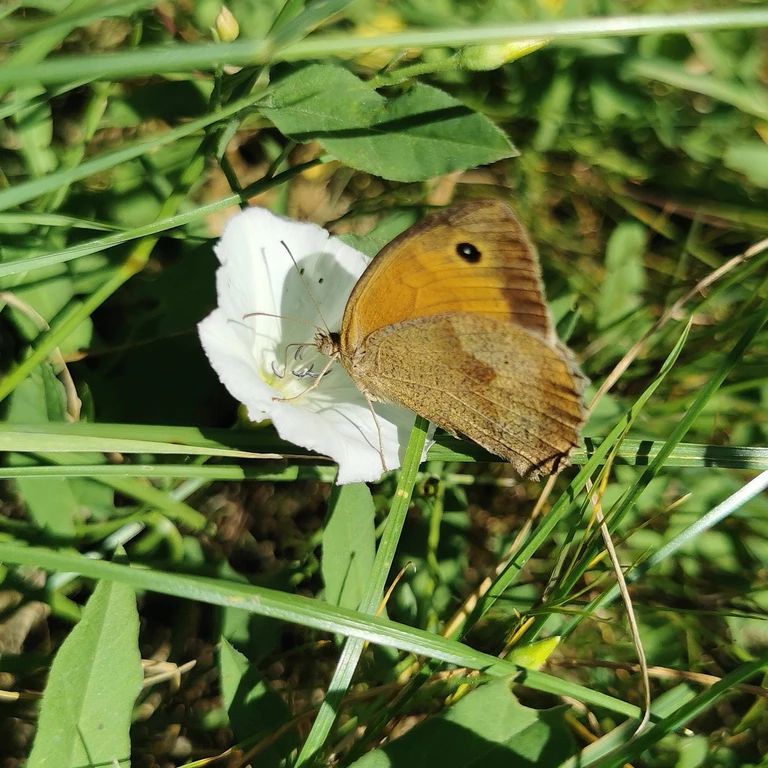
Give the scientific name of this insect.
Maniola jurtina
